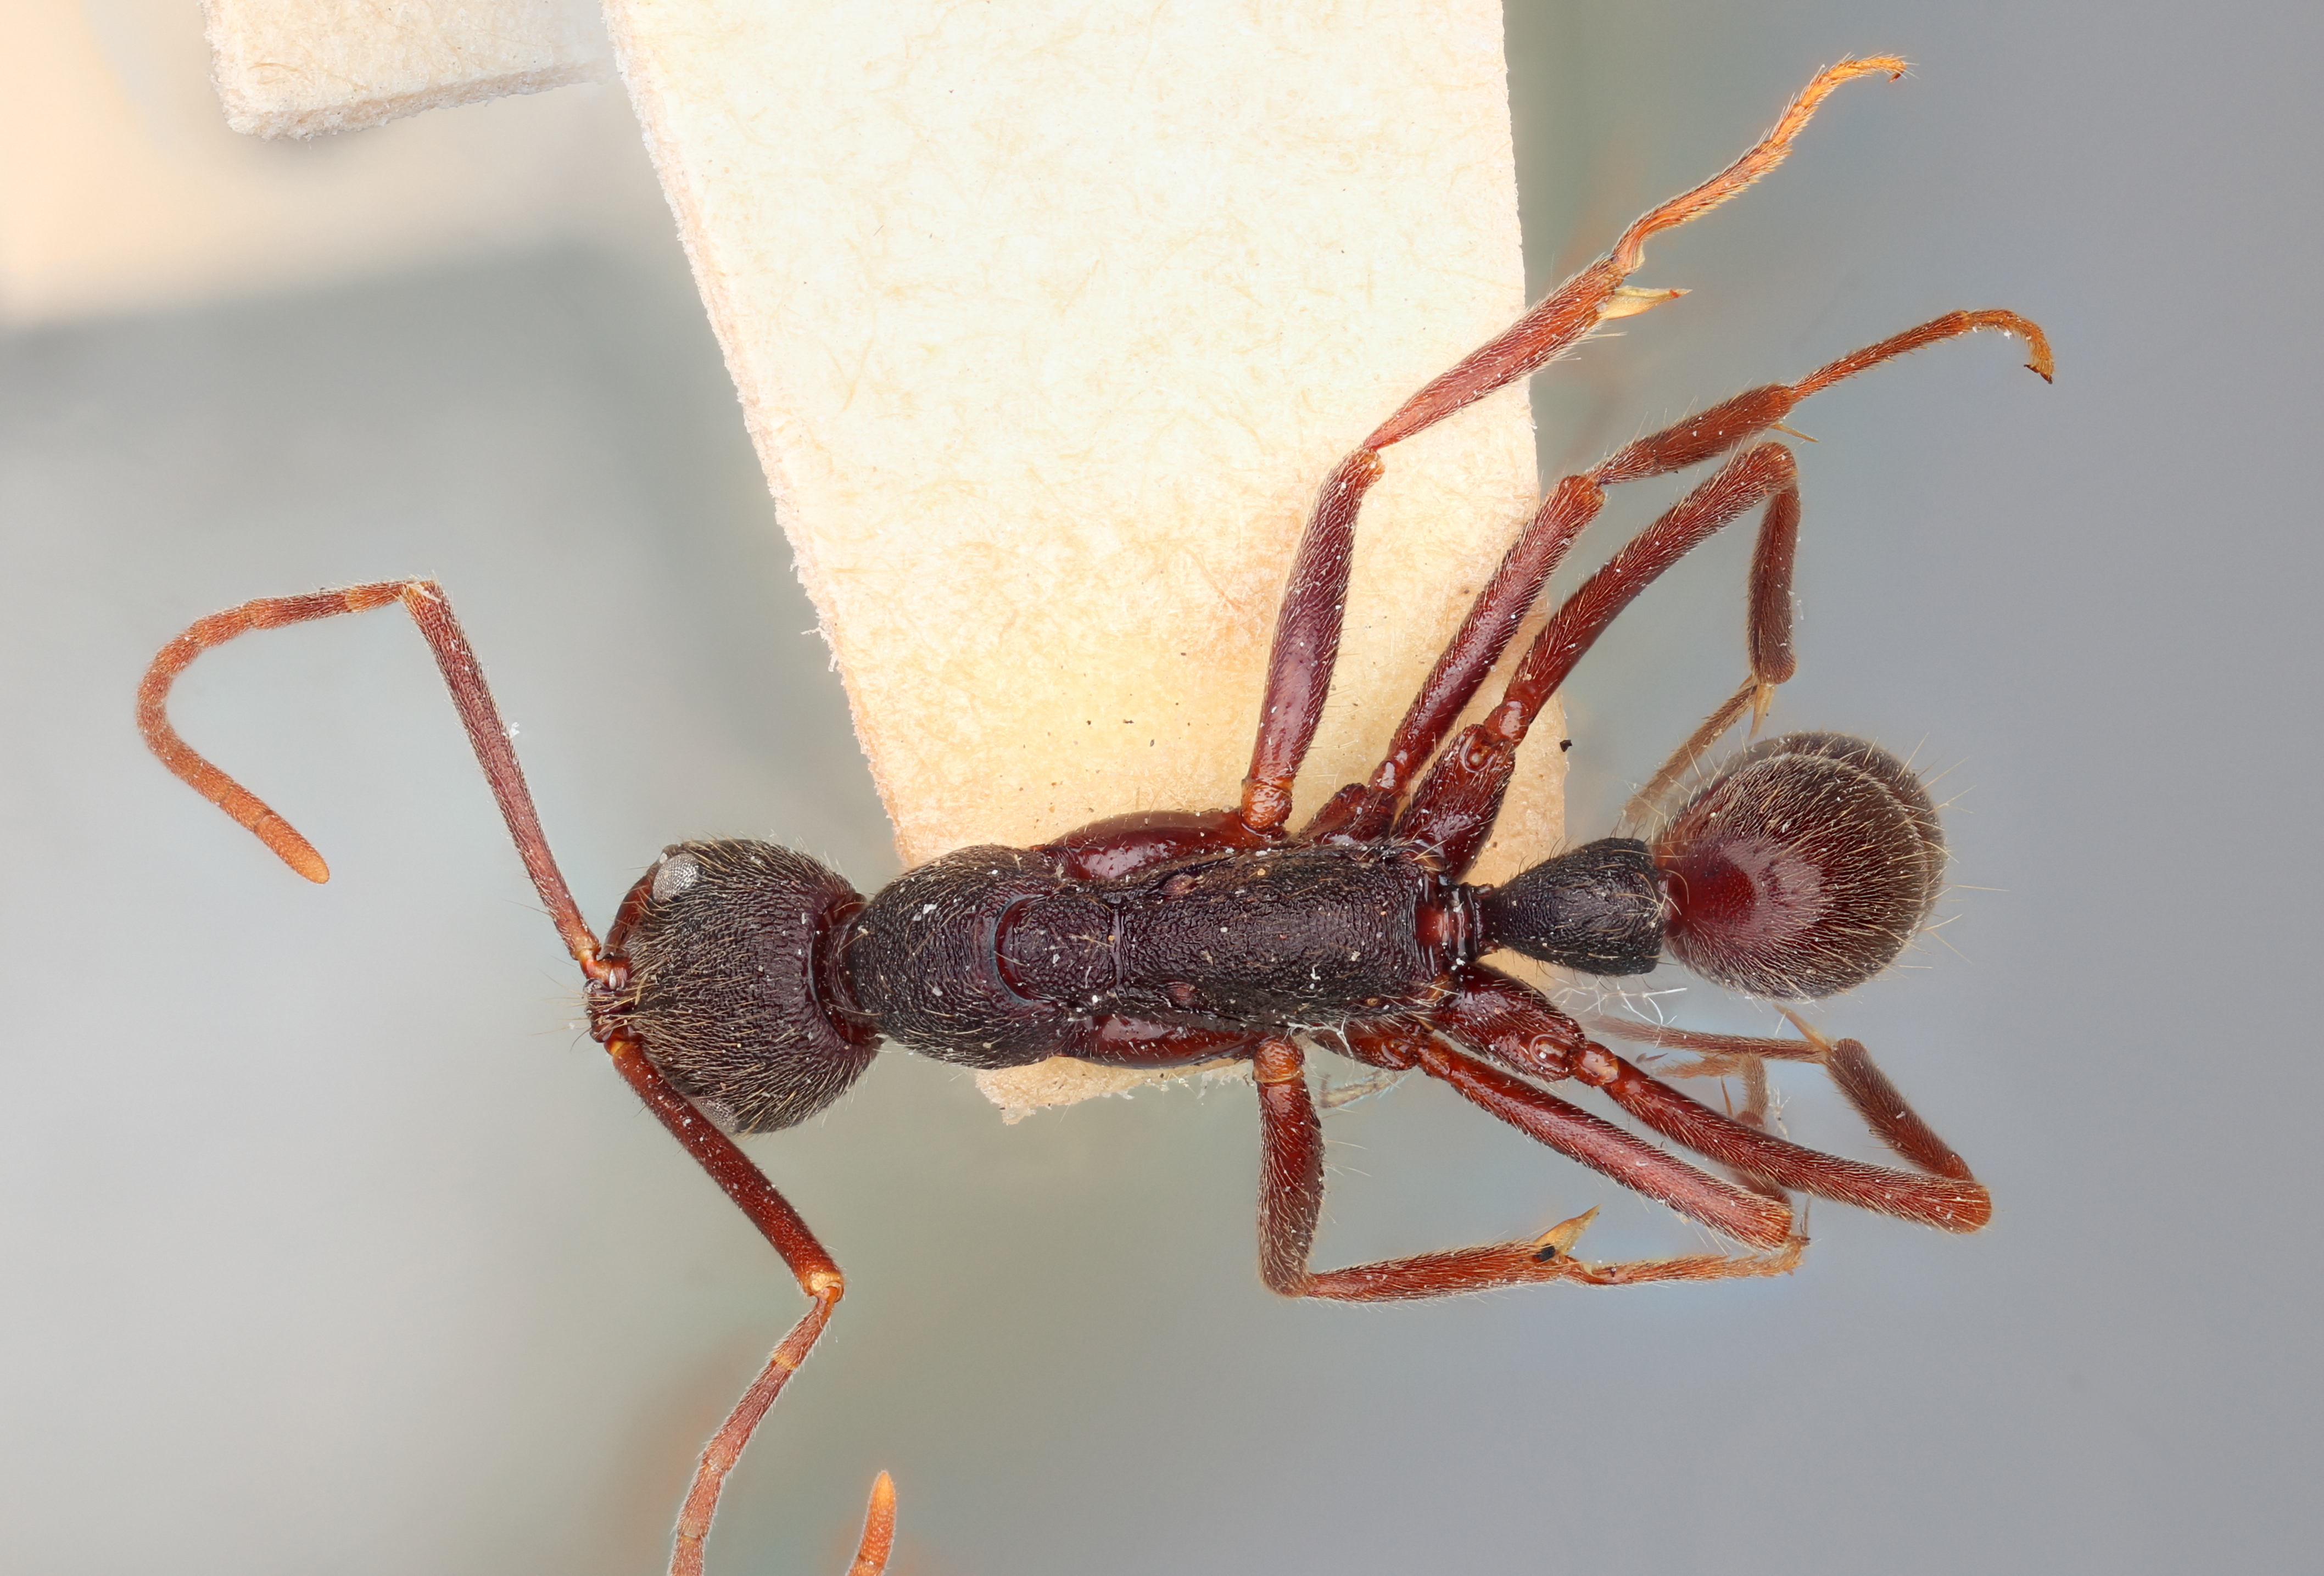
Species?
Leptogenys honduriana
